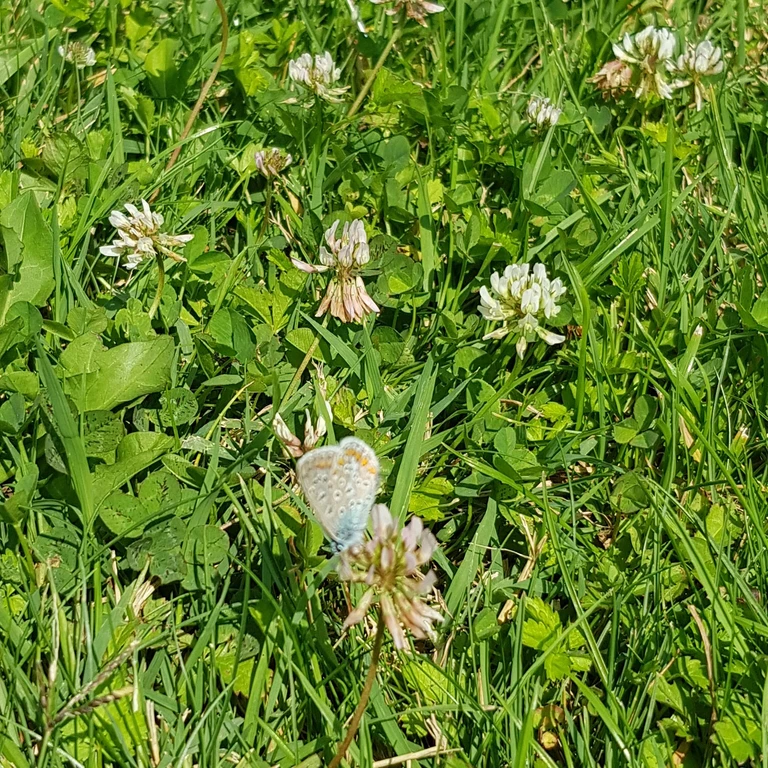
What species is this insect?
Polyommatus icarus
